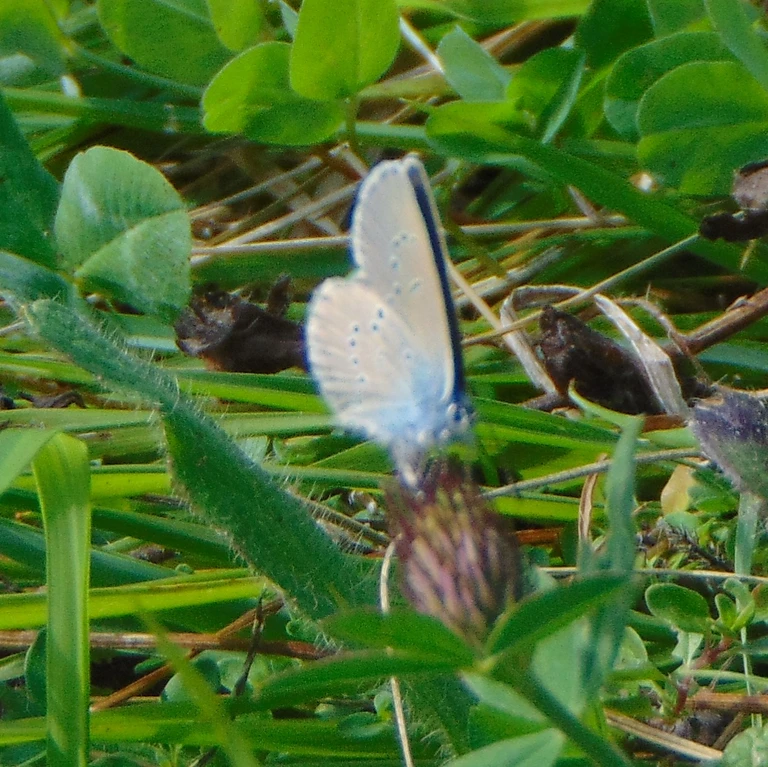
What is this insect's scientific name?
Cyaniris semiargus
